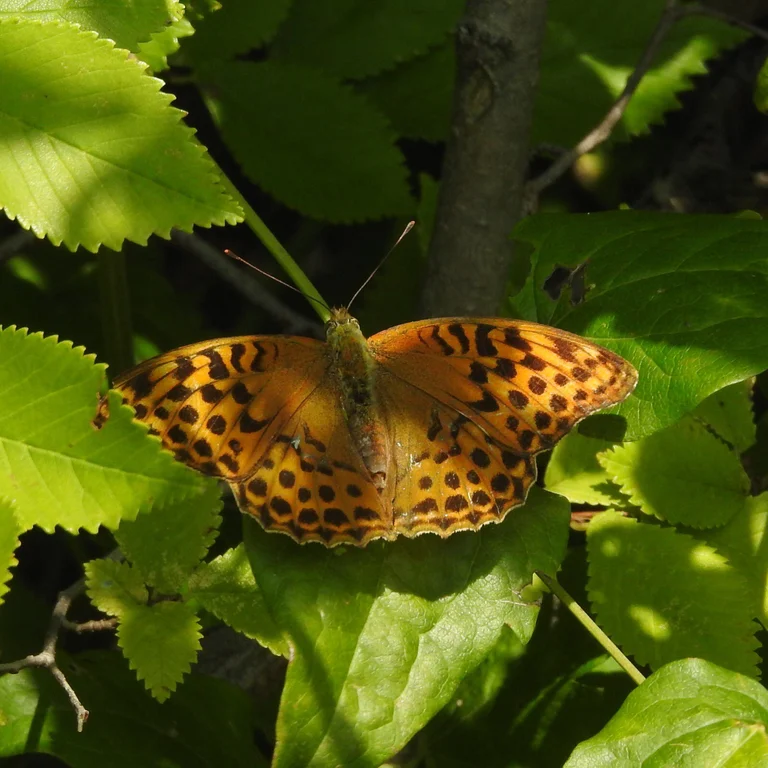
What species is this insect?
Argynnis paphia
